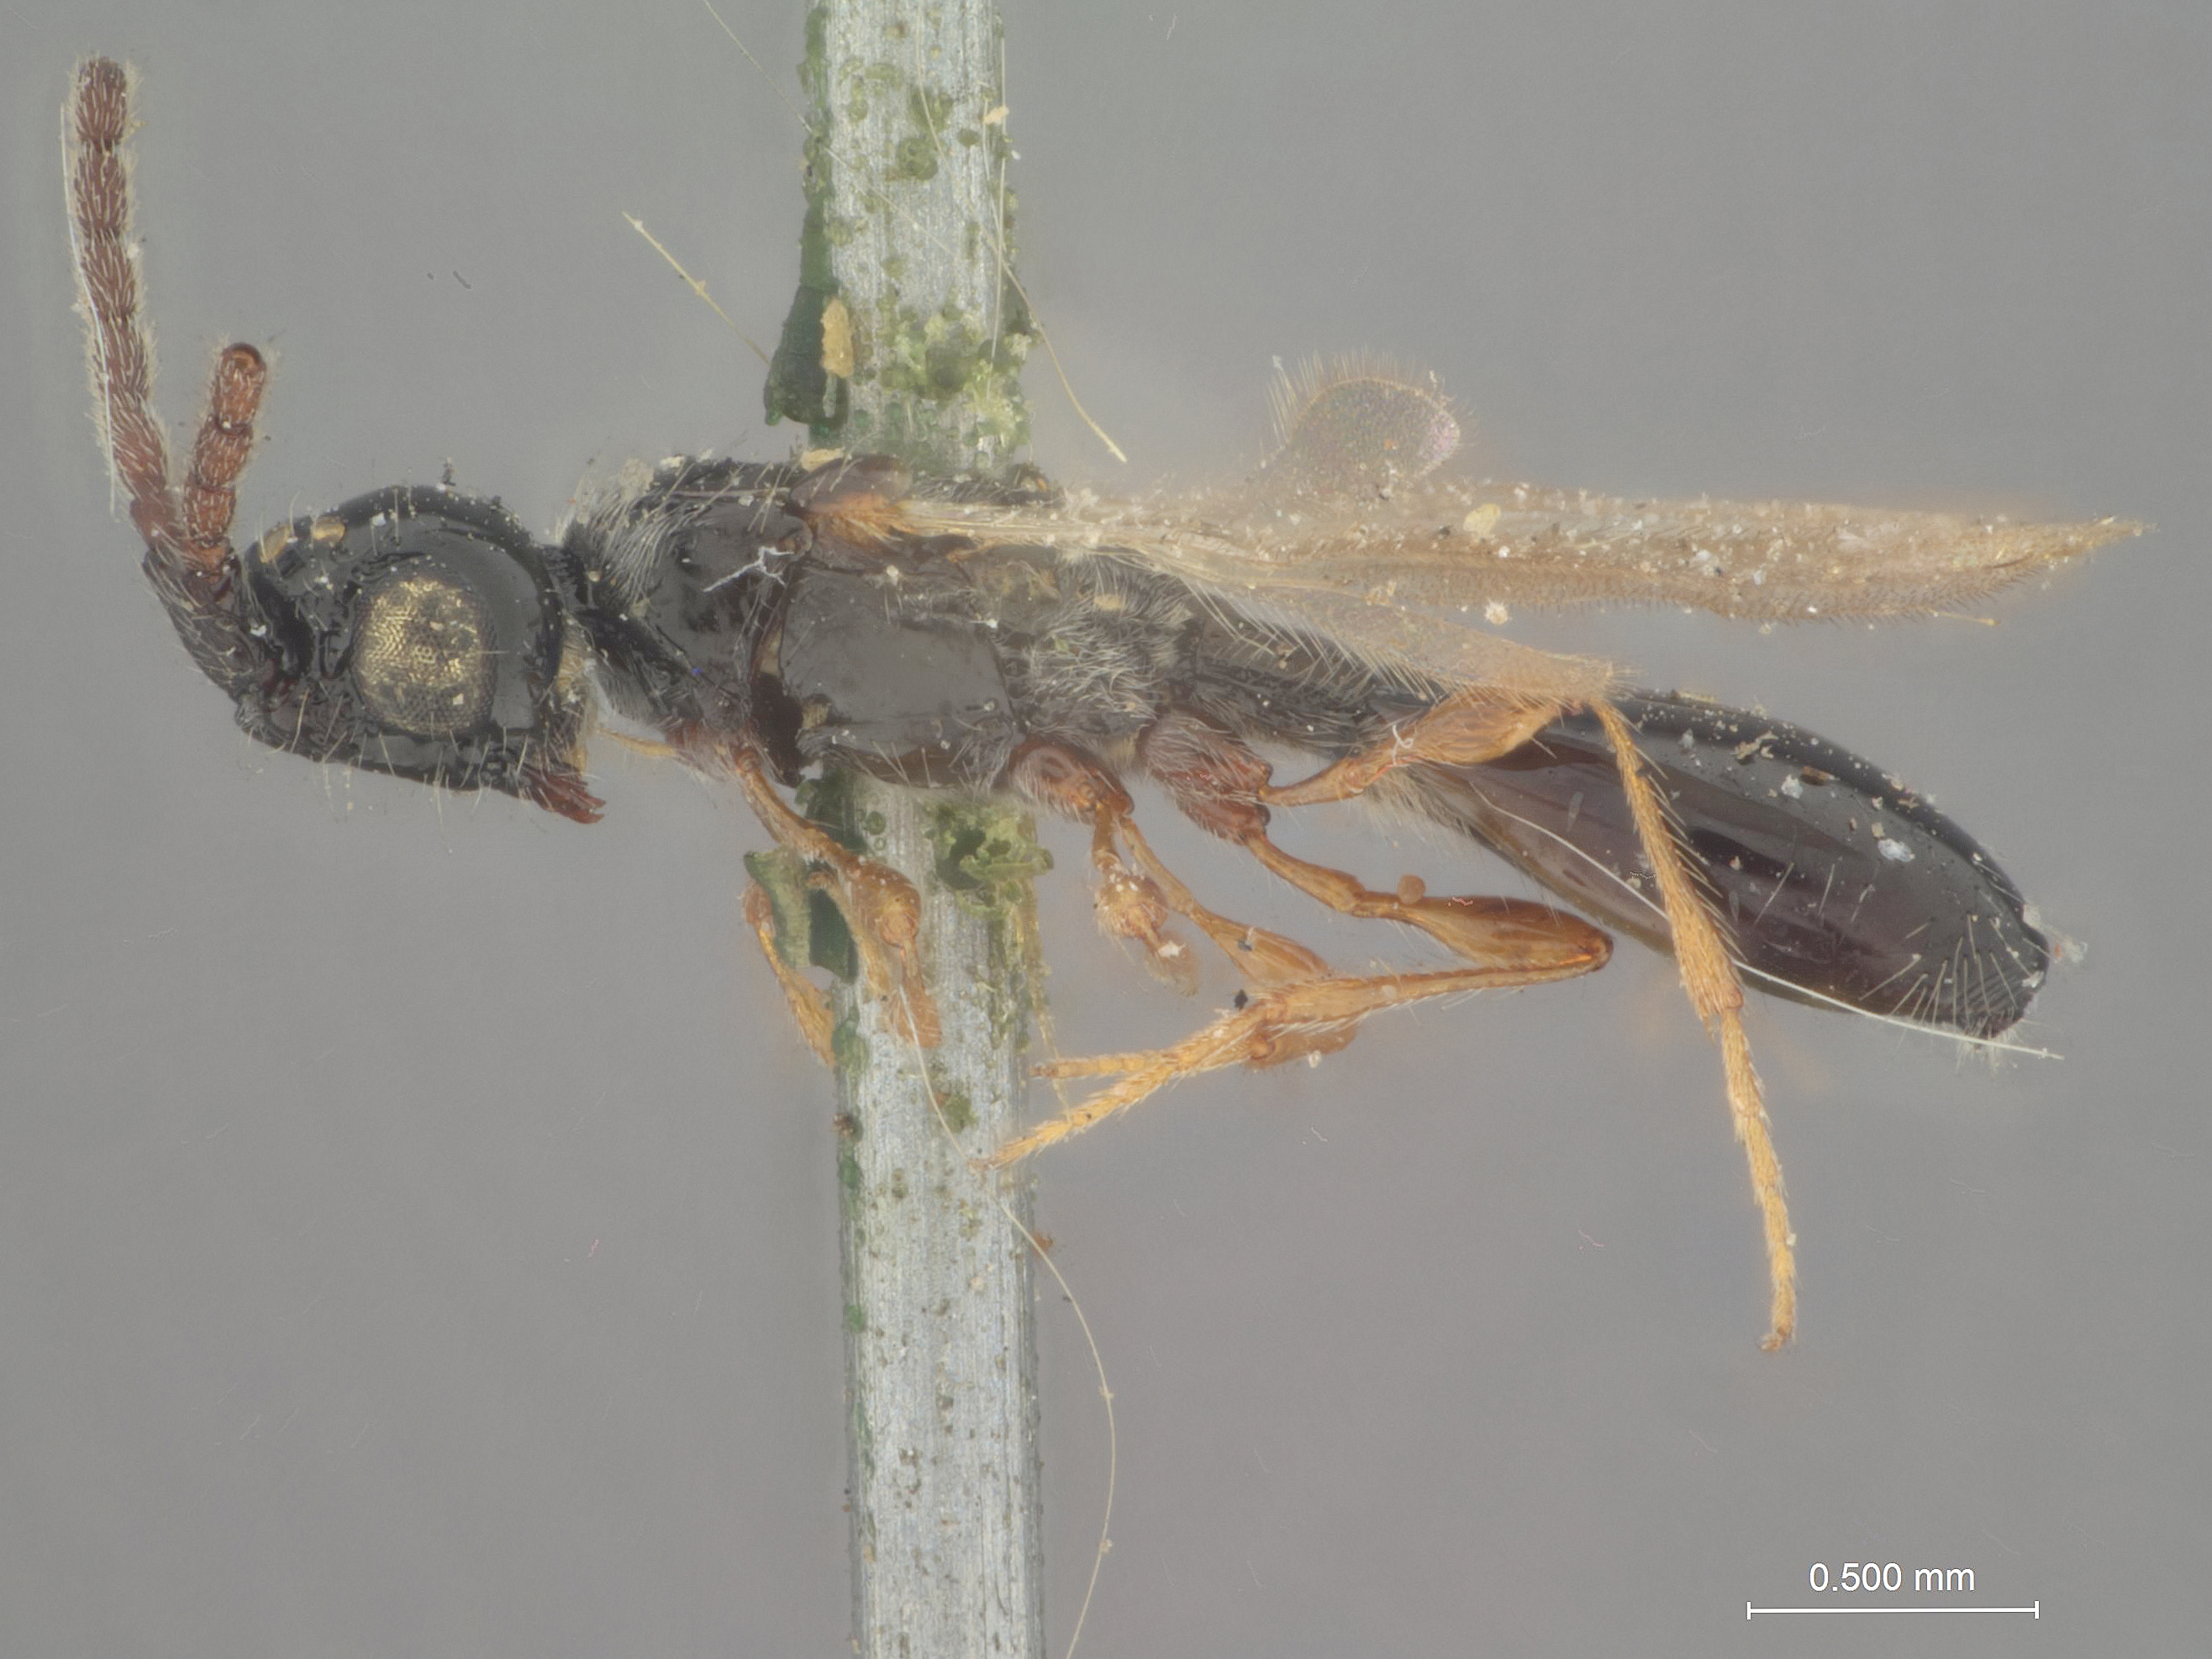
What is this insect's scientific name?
Galesus texanus
